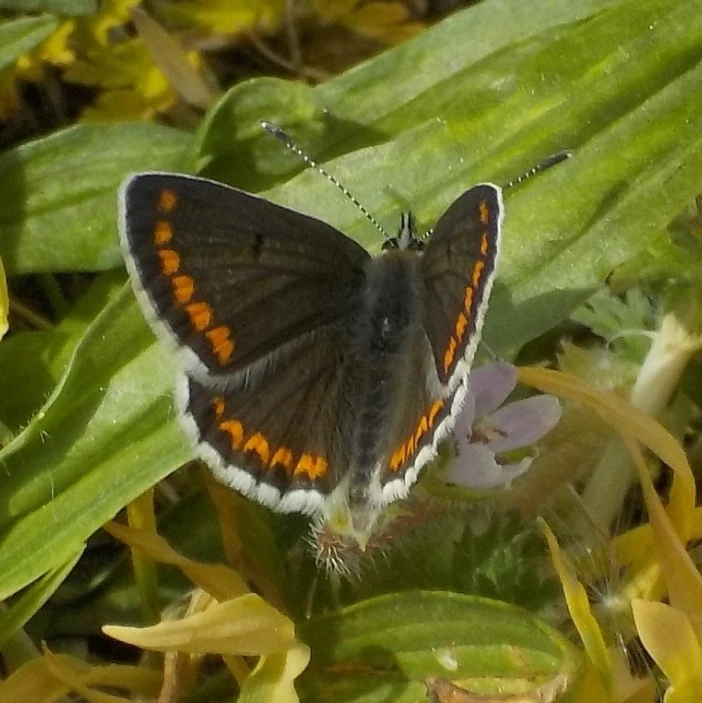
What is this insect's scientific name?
Aricia agestis/artaxerxes
